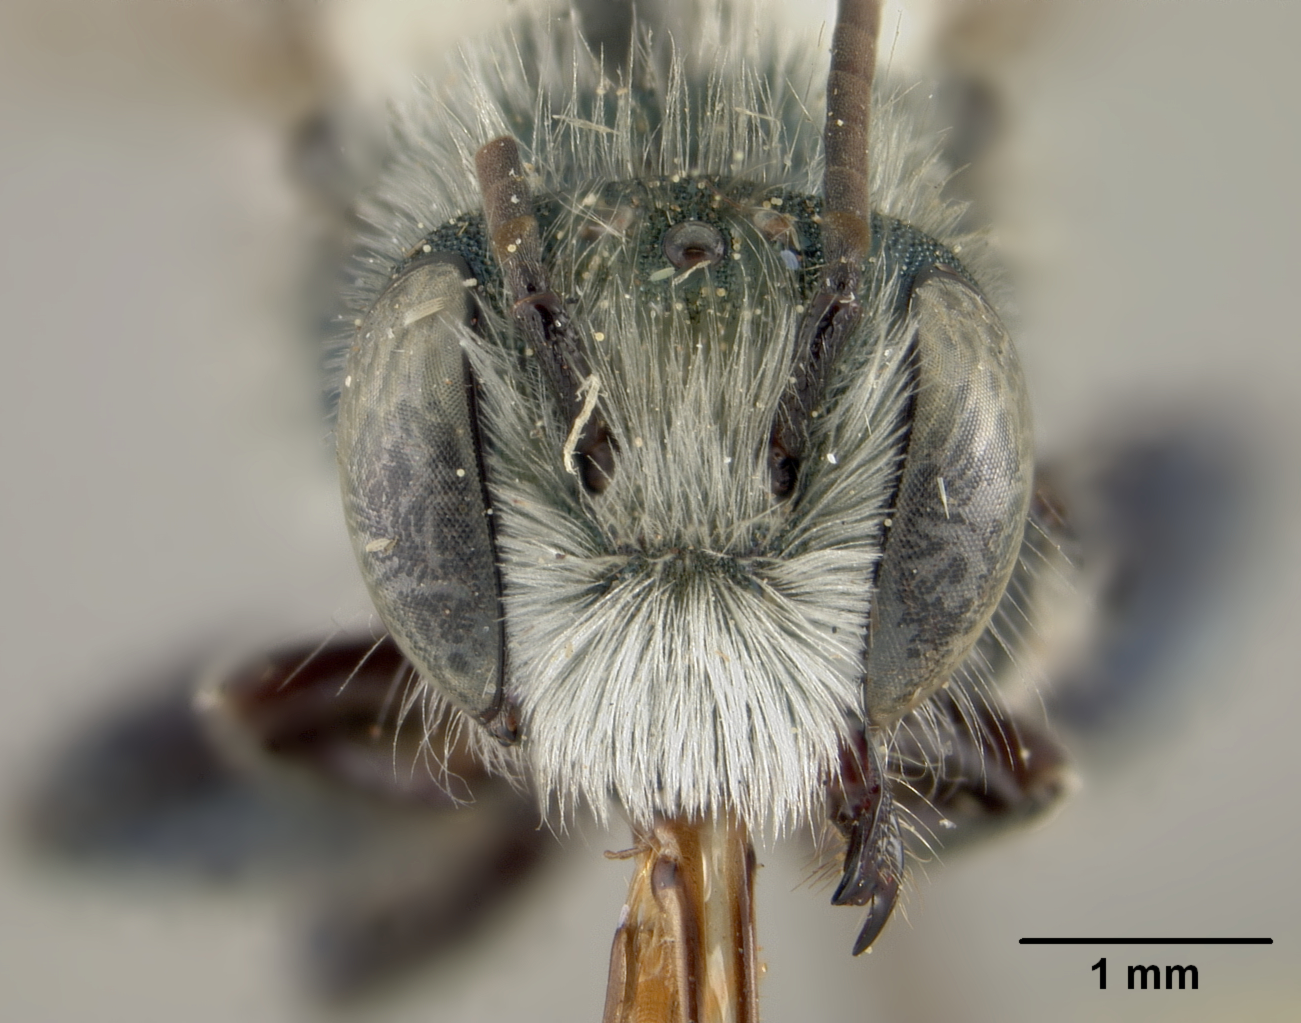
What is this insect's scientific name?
Osmia ramaleyi
